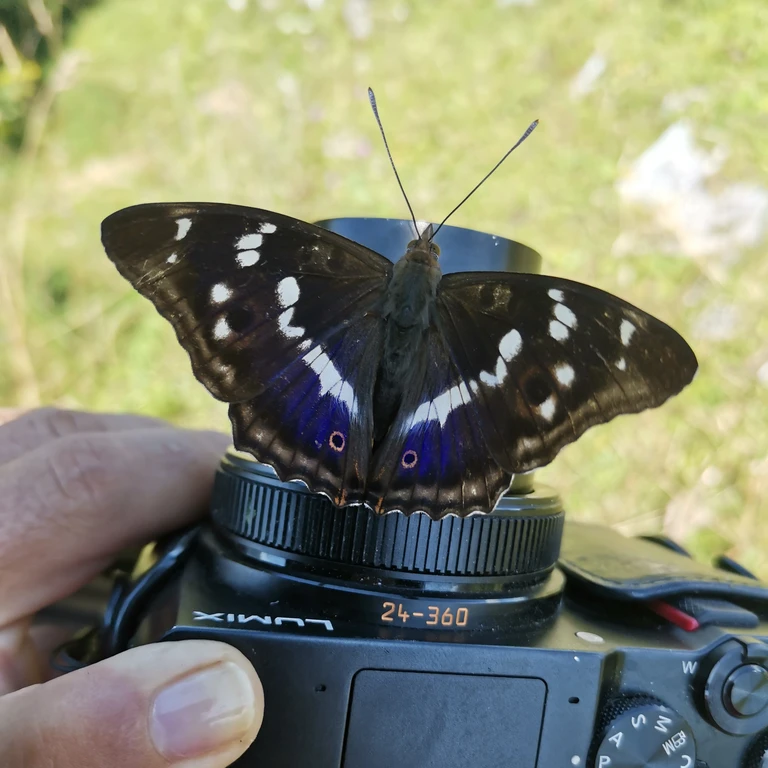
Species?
Apatura iris
